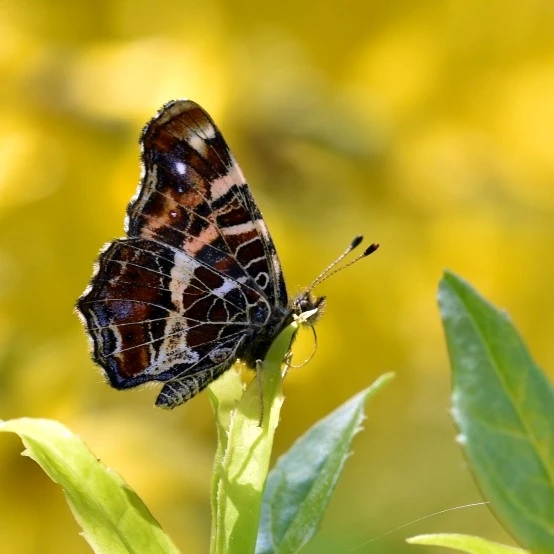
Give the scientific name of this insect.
Araschnia levana
